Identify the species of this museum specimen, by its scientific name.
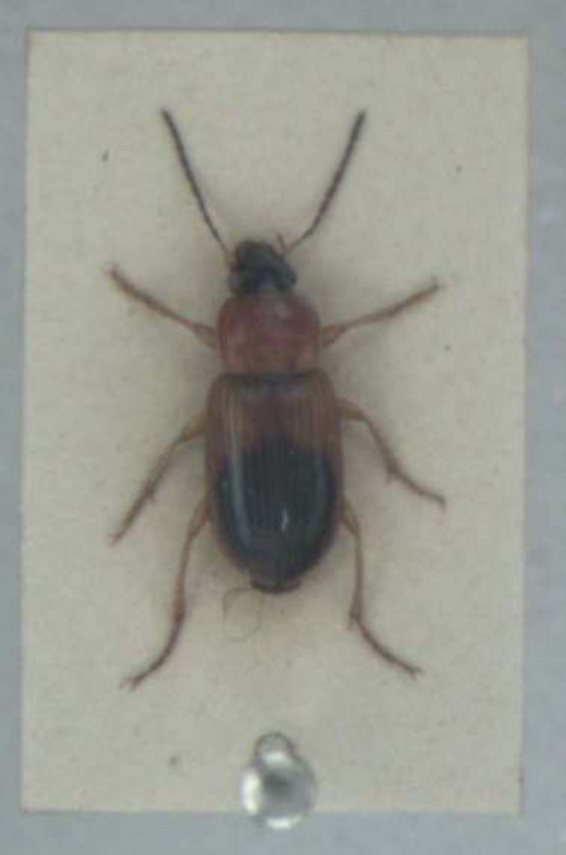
Stenolophus teutonus
